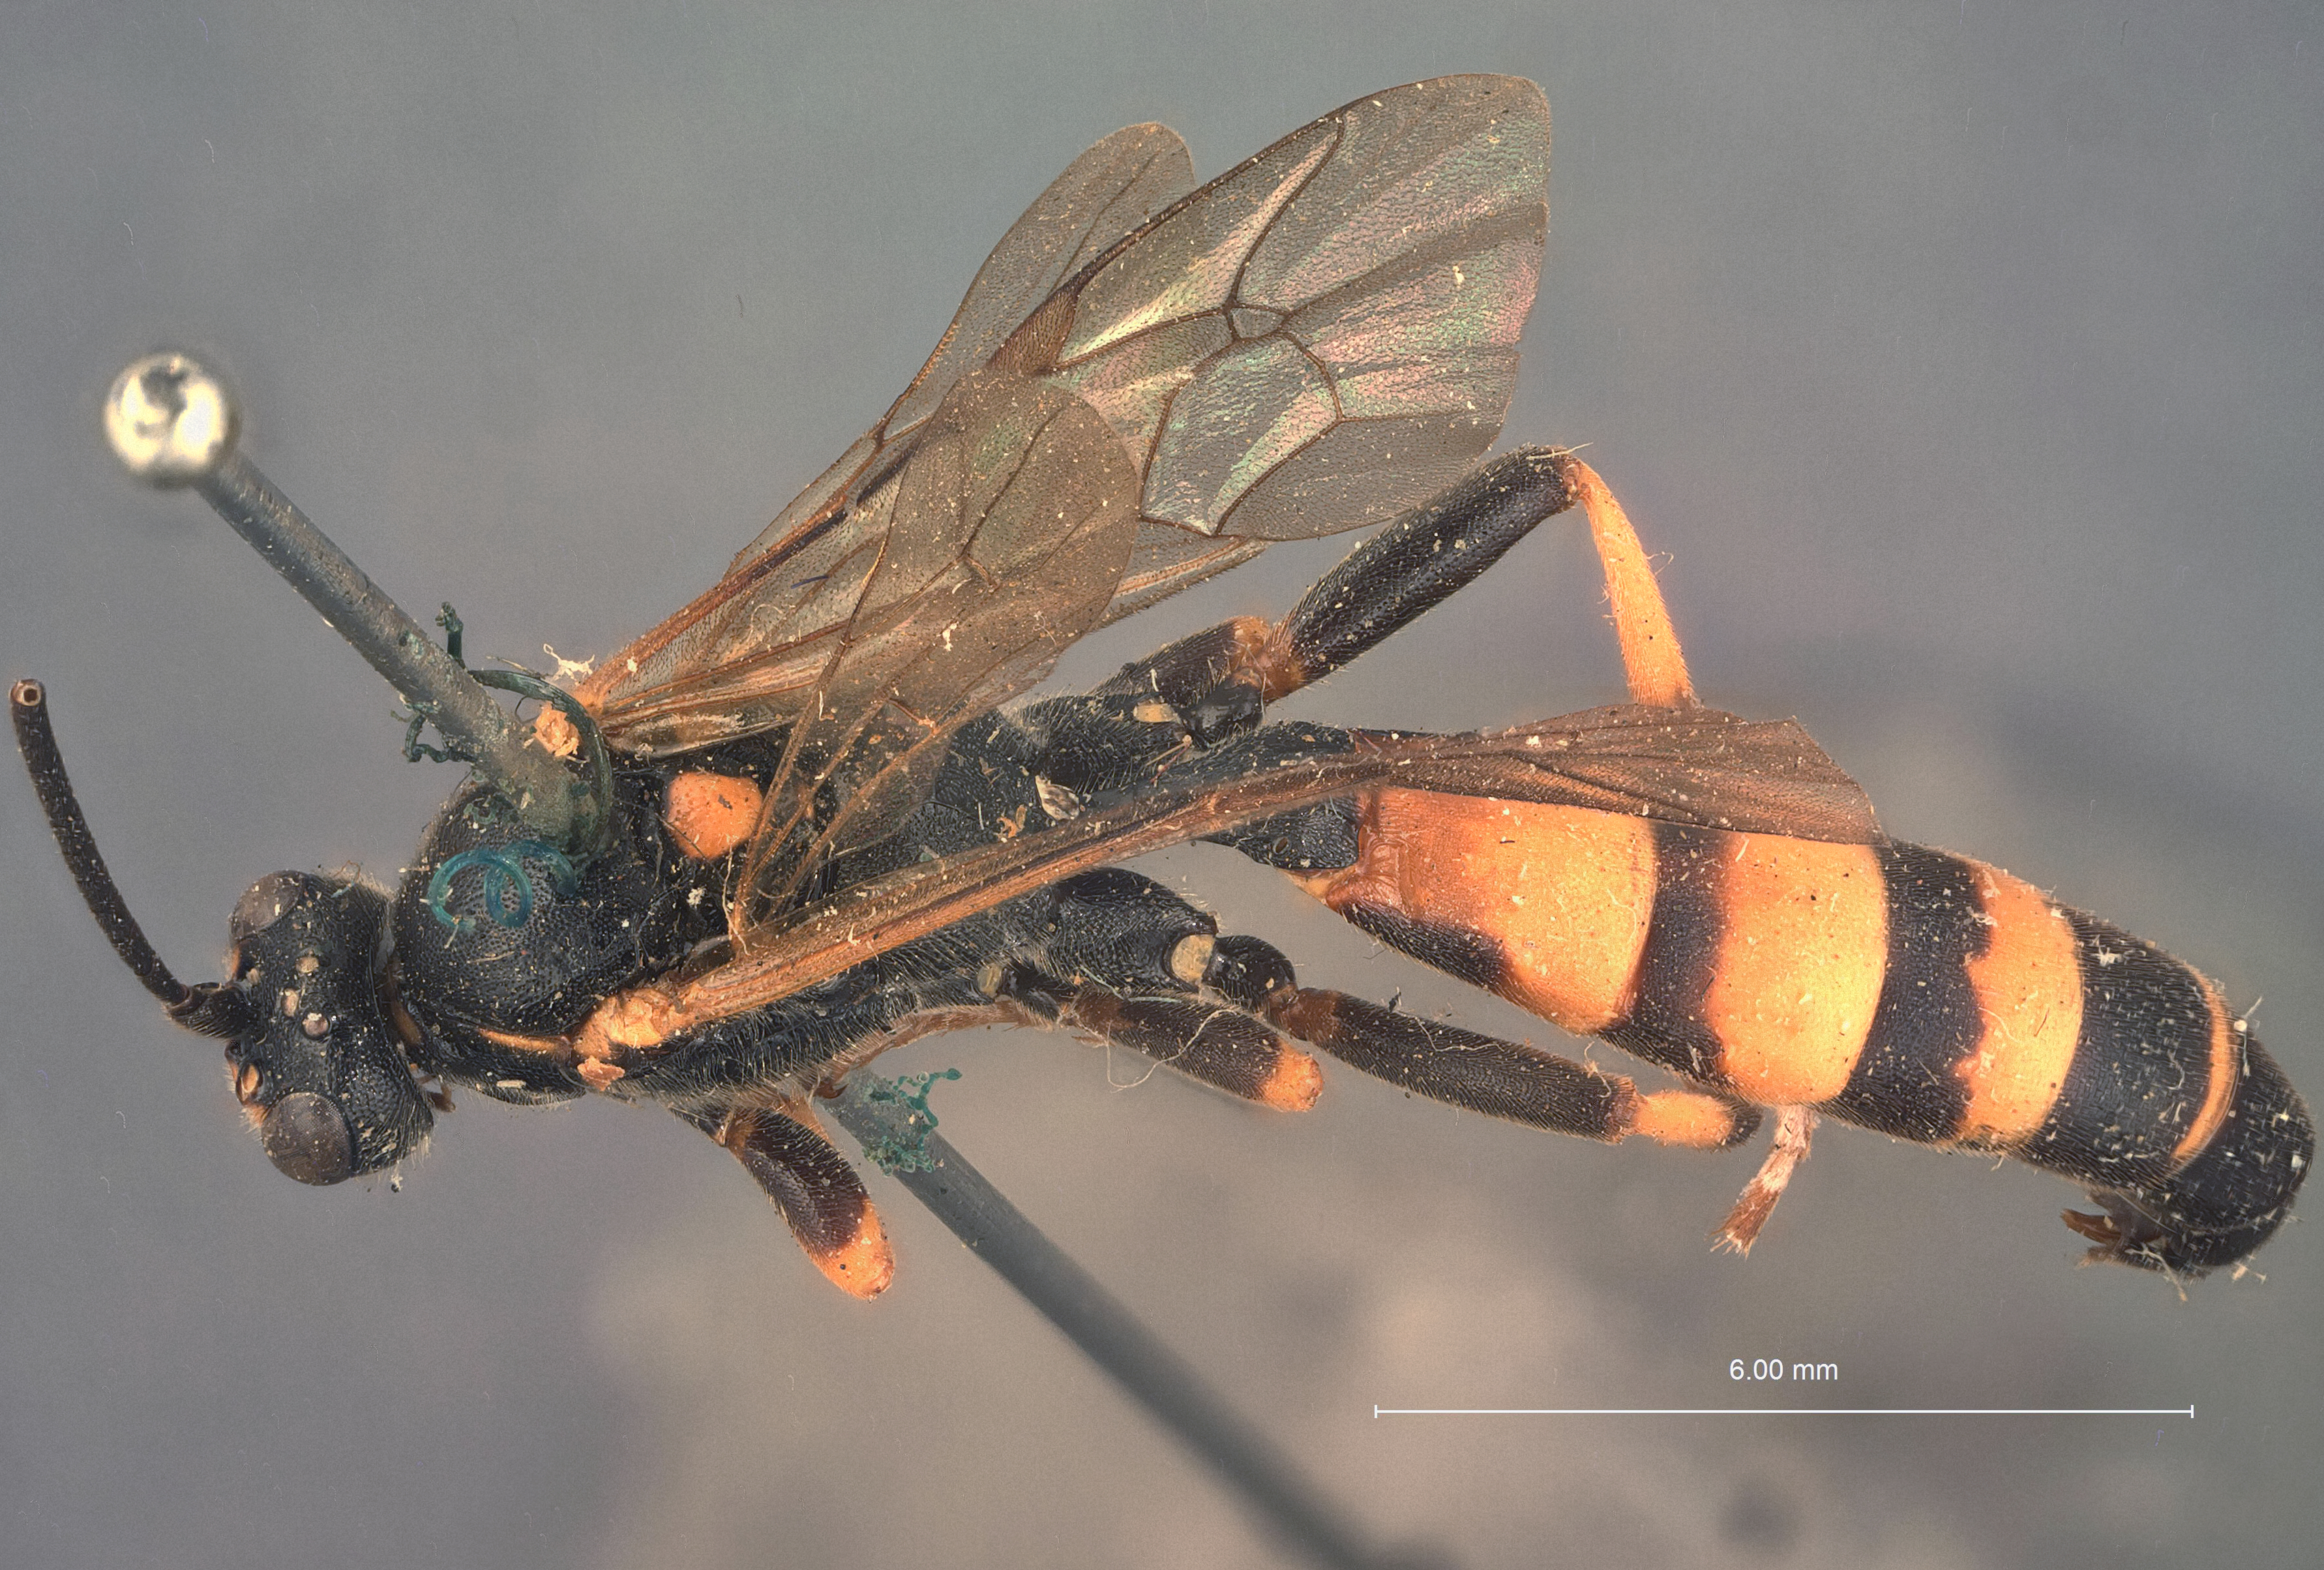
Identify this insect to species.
Stenichneumon unalaskae
